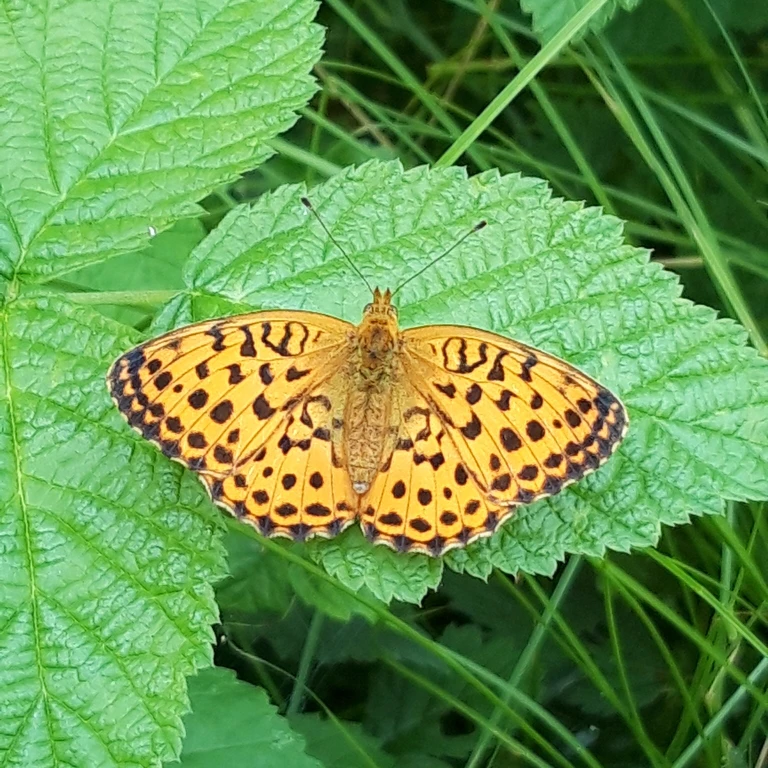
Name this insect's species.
Brenthis daphne
